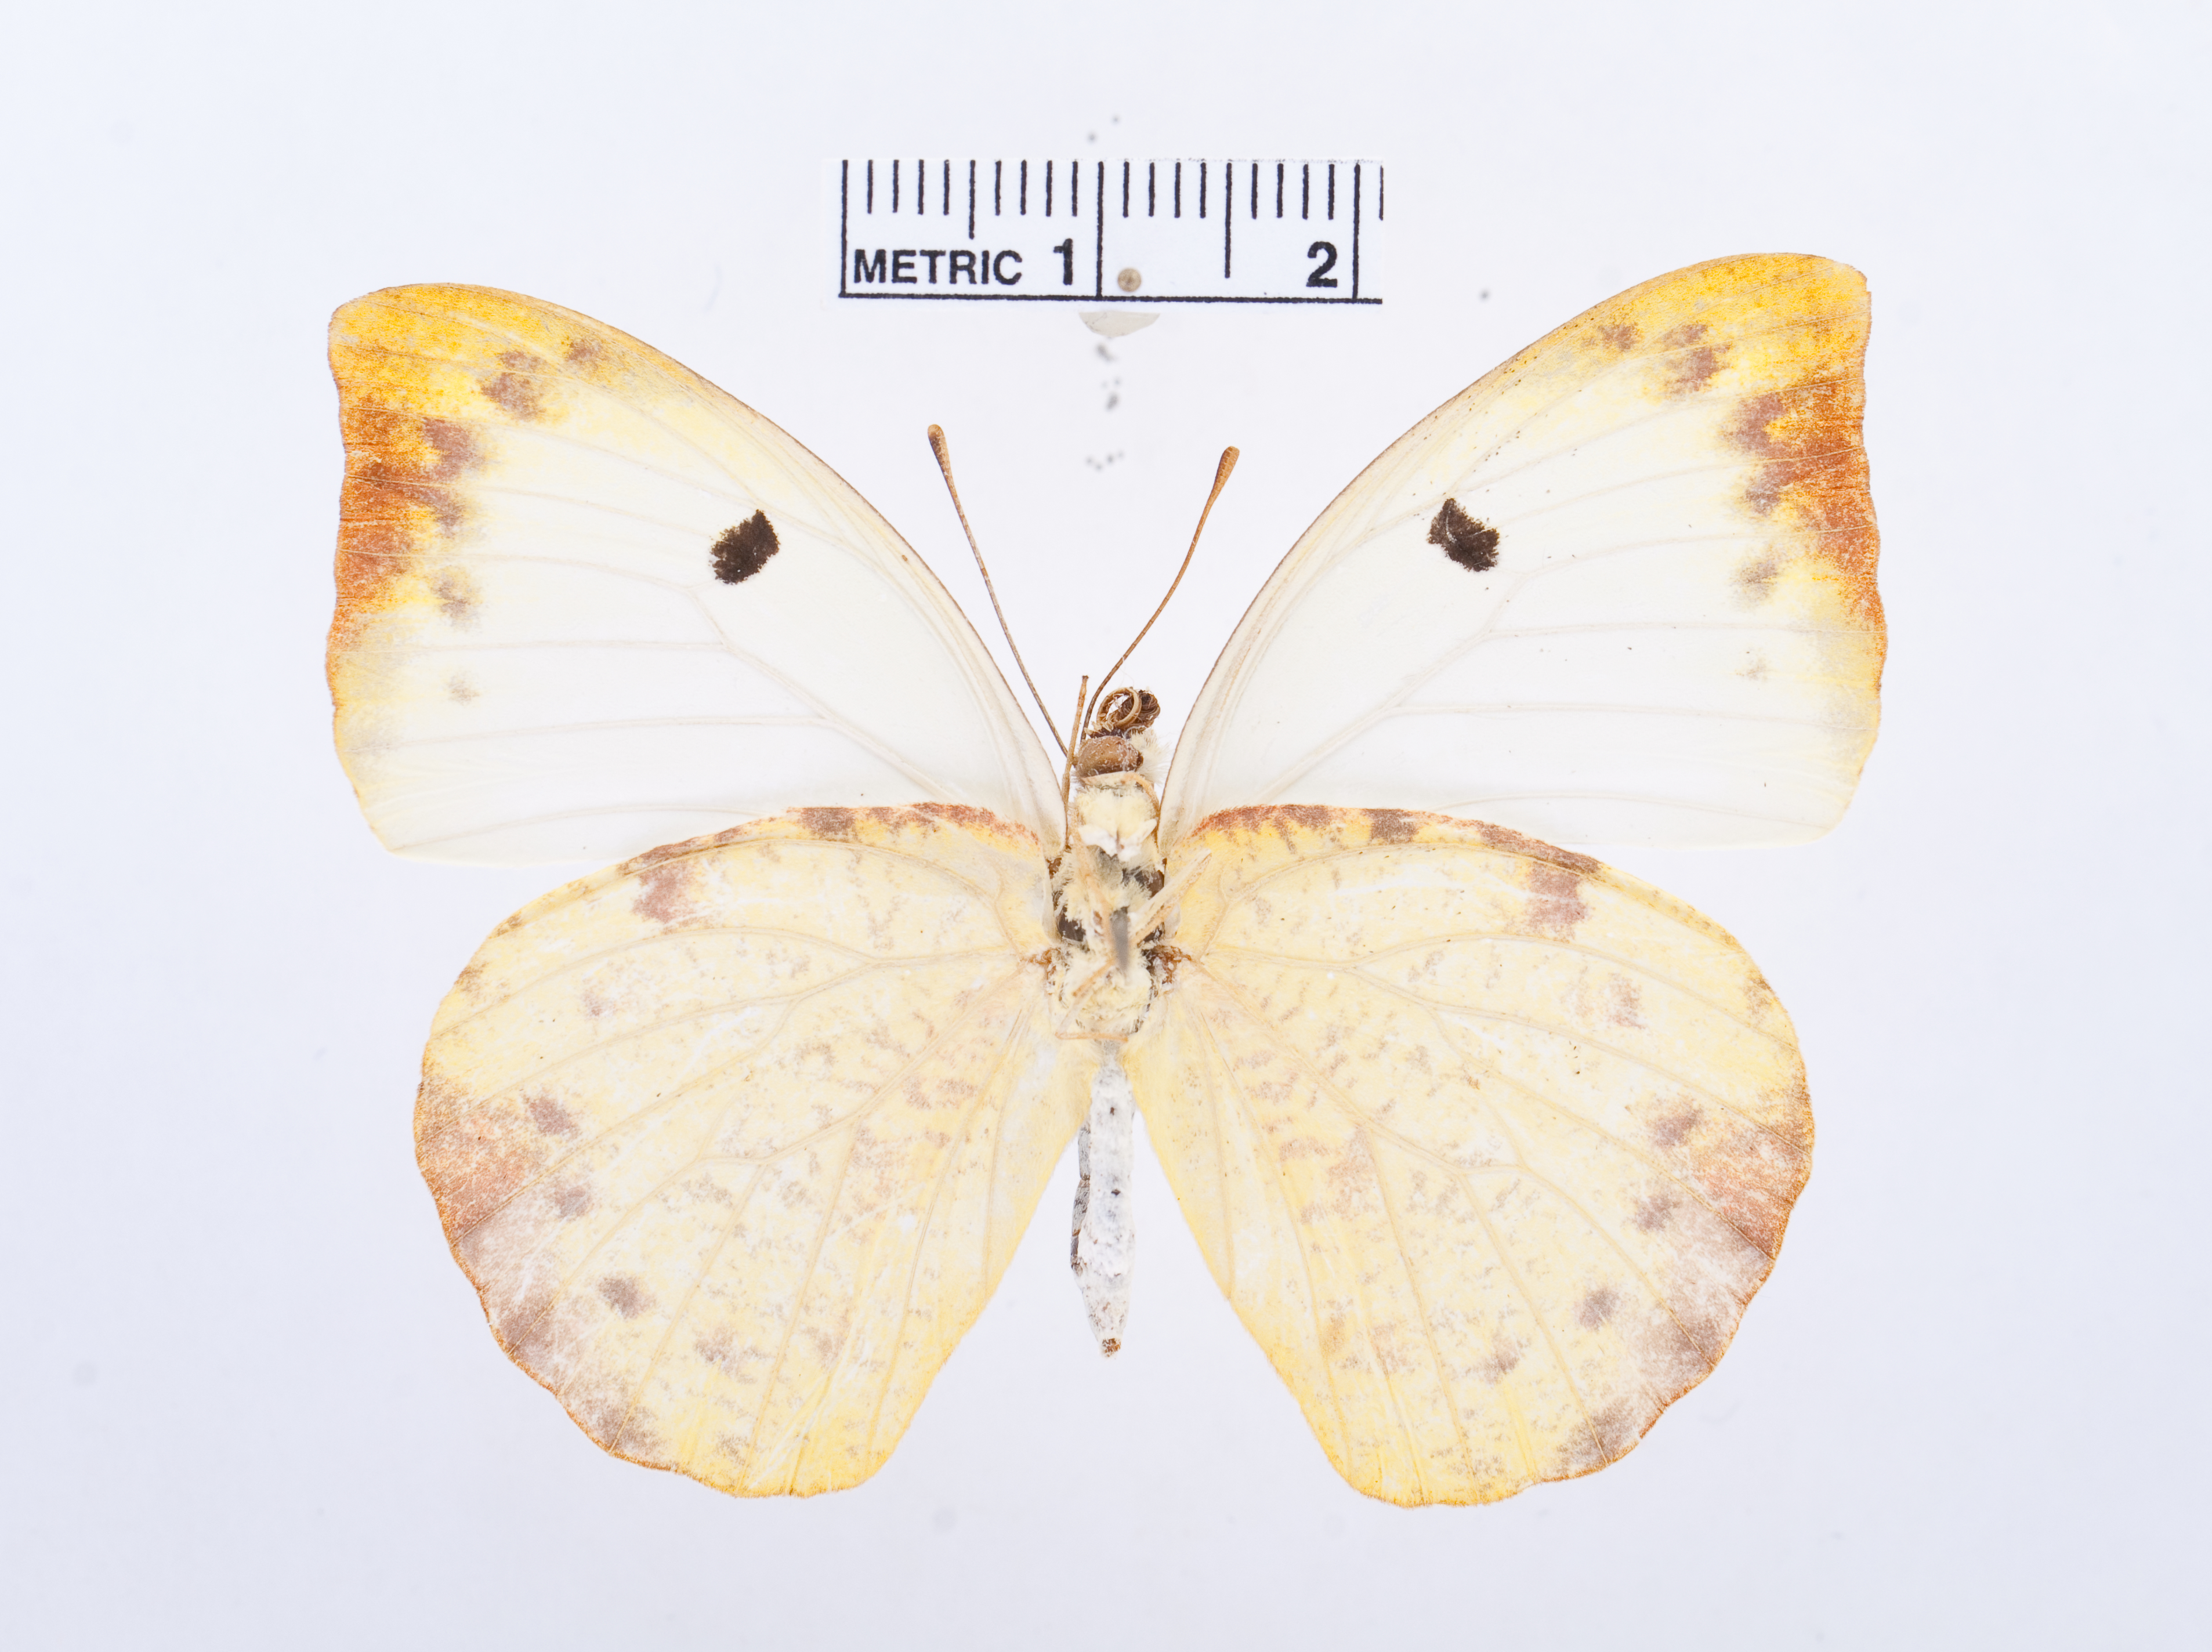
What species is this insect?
Gideona lucasi
